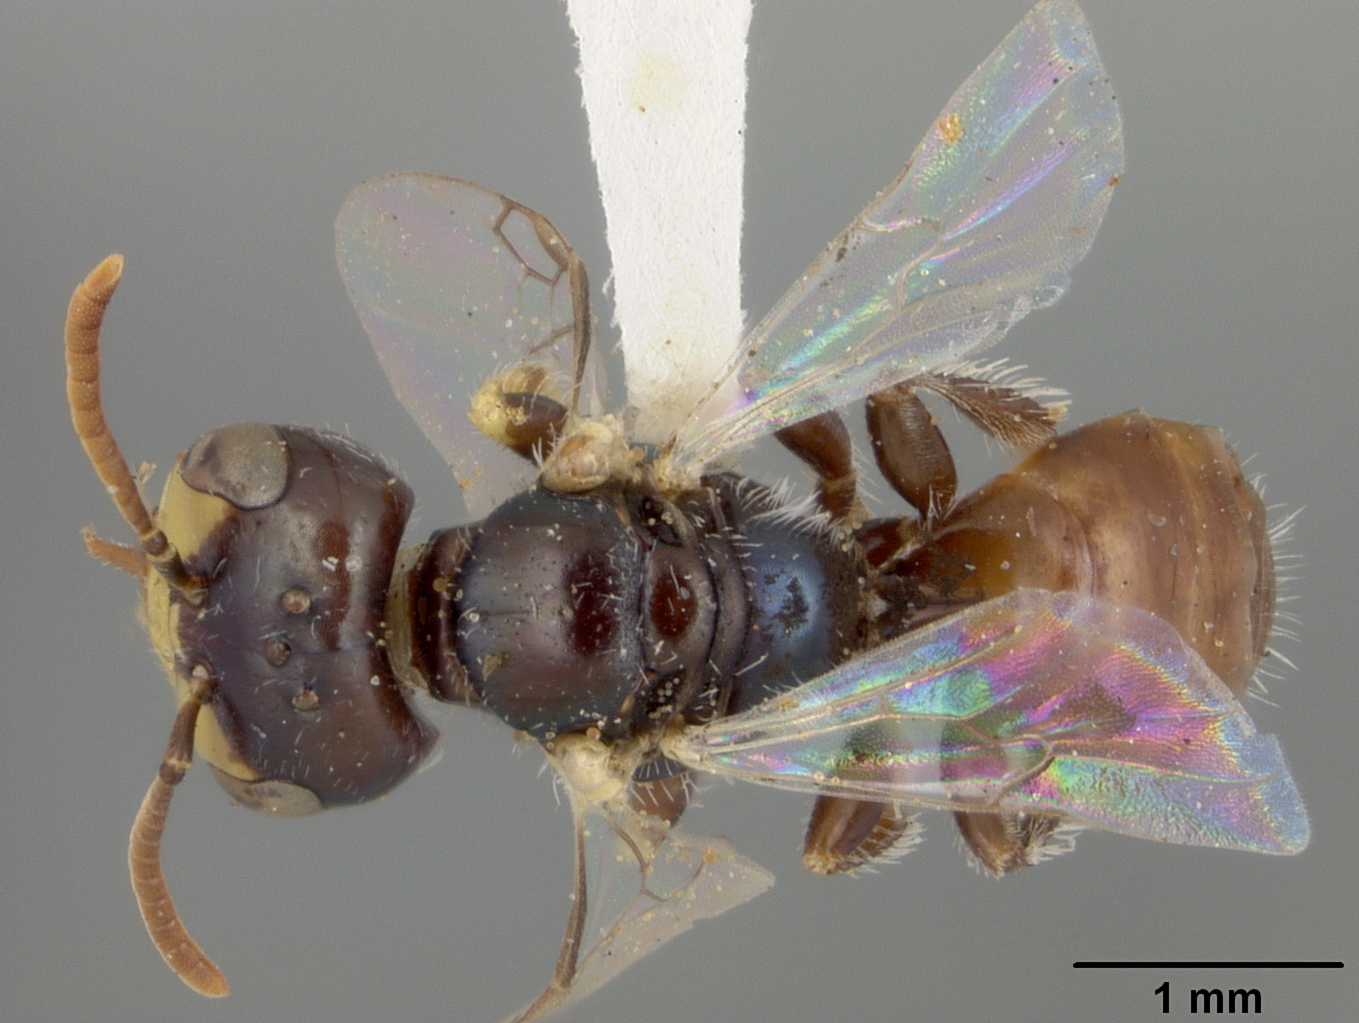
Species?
Perdita nigridia
